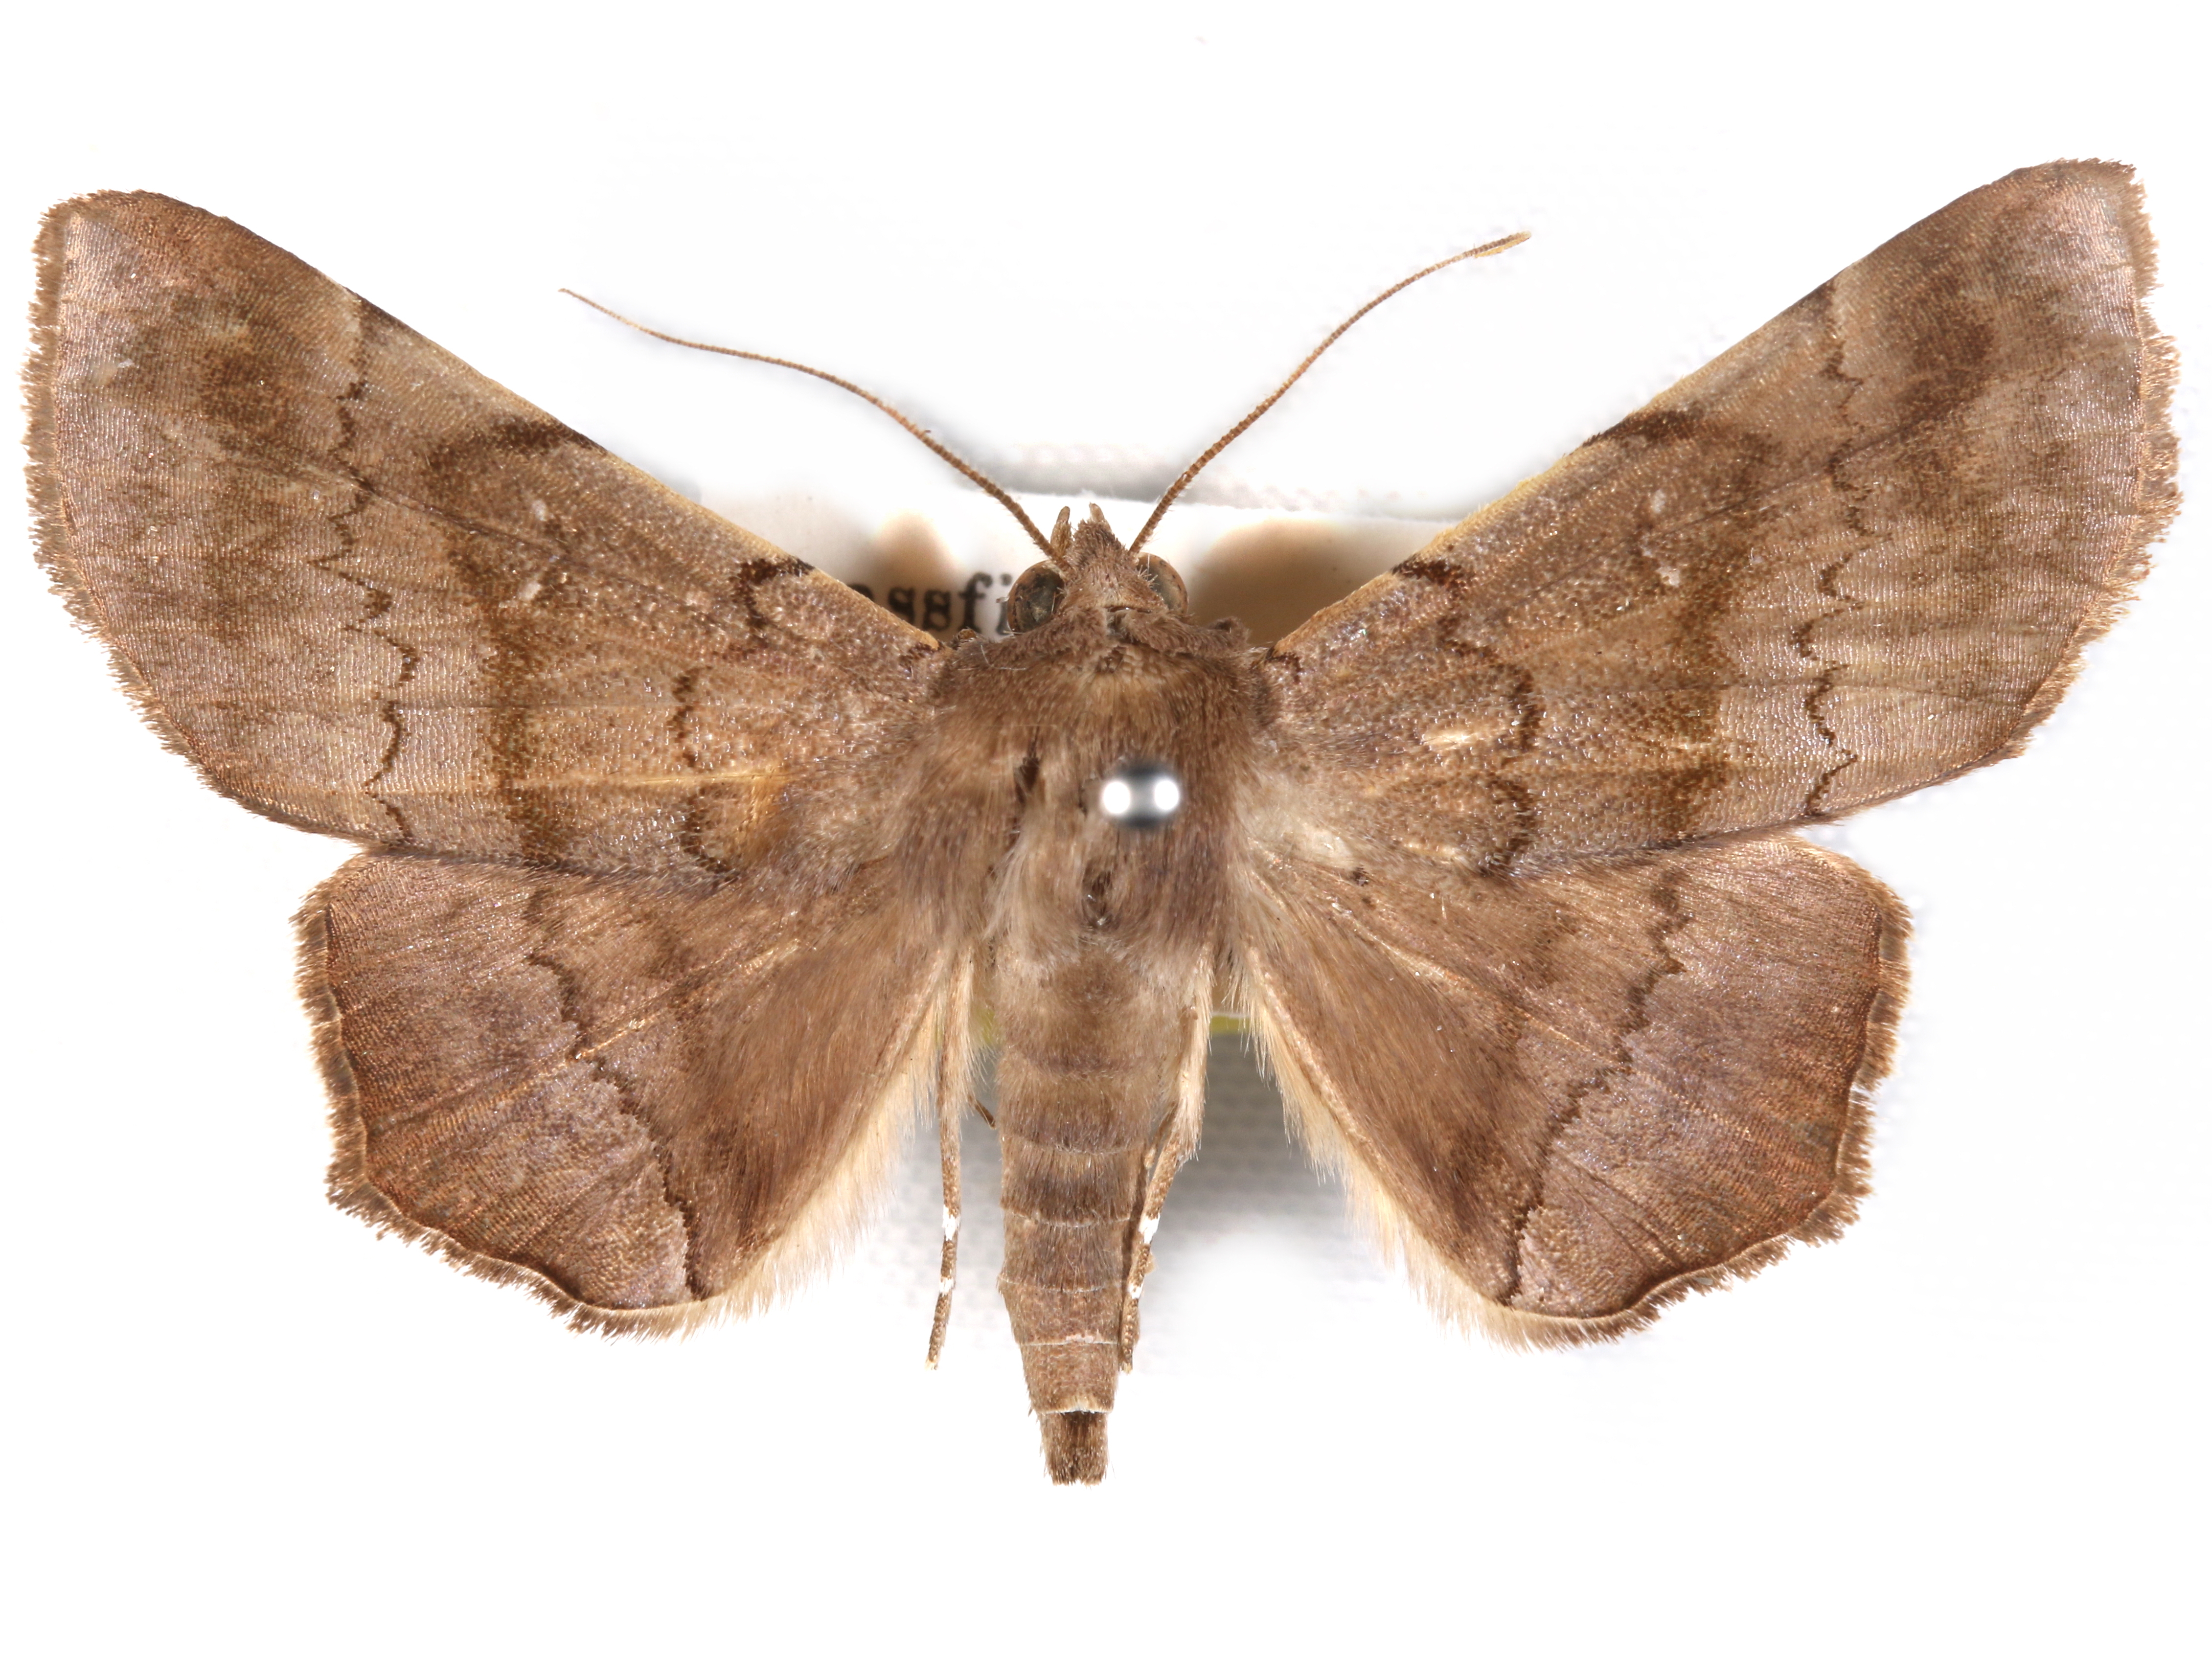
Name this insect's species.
Libystica crenata
